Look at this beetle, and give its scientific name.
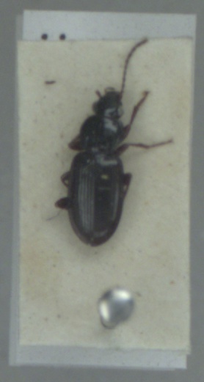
Pterostichus diligens
